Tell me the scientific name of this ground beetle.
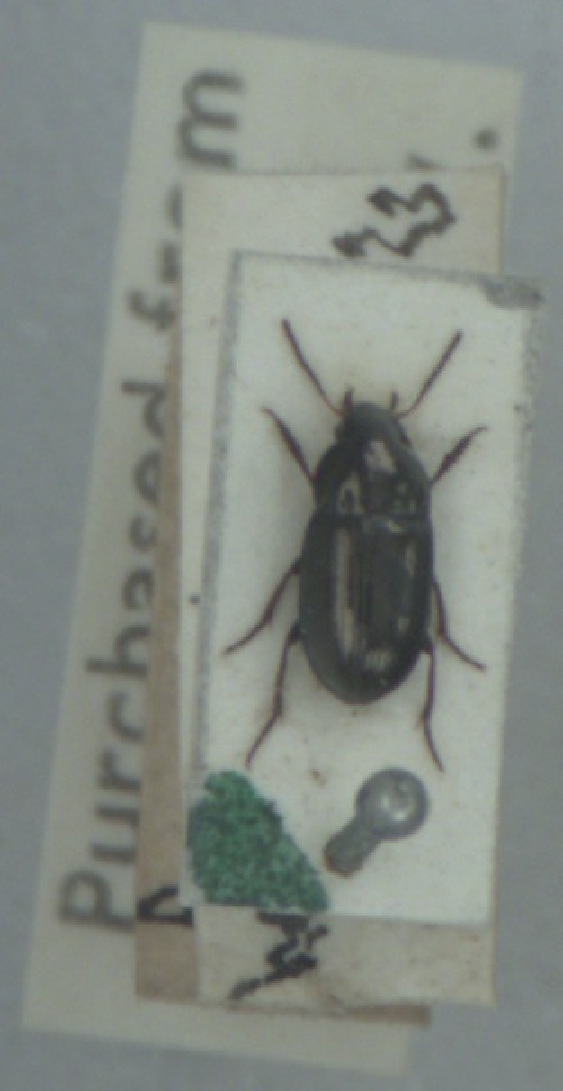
Amara tibialis
